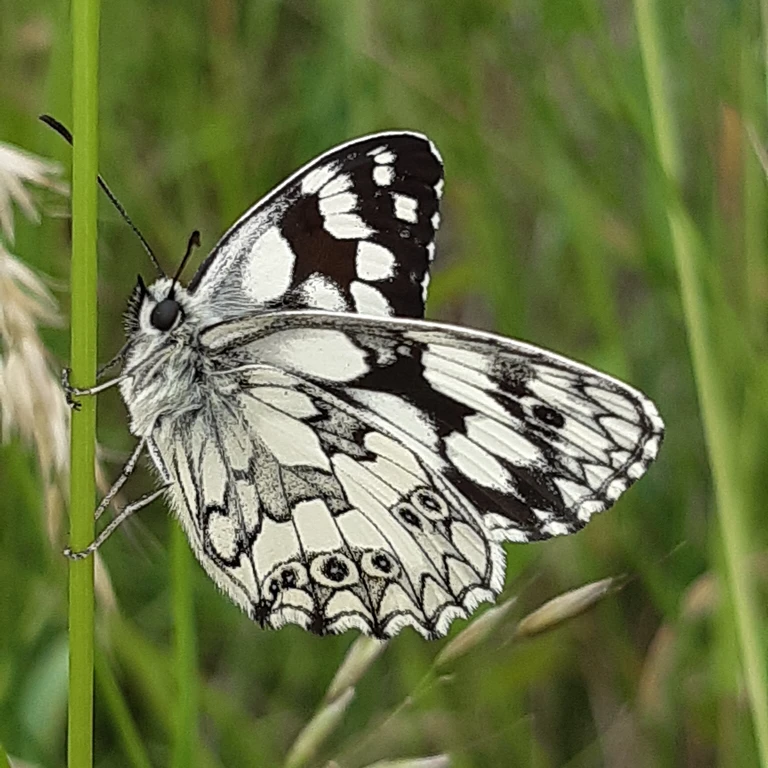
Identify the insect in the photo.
Melanargia galathea
